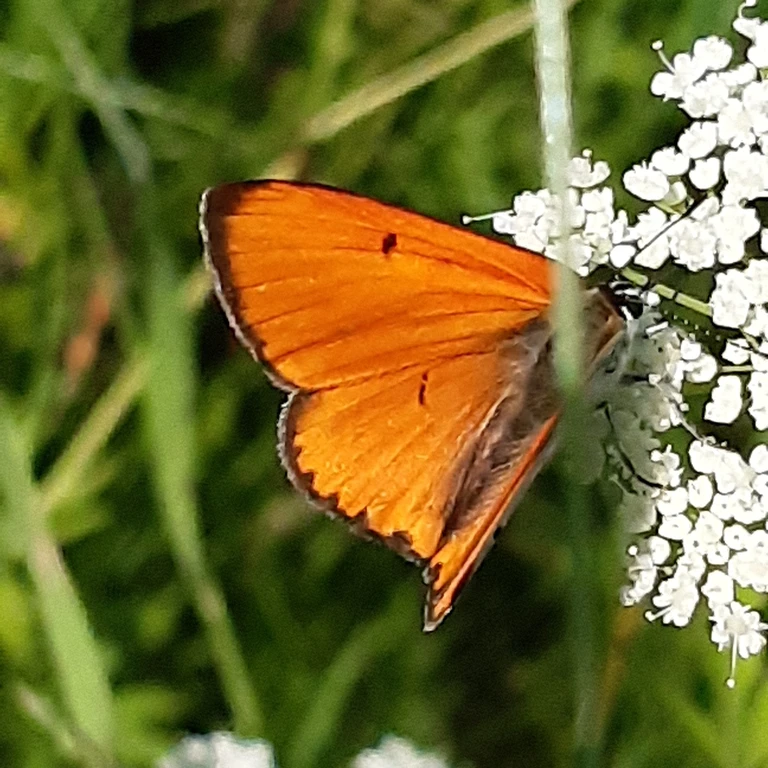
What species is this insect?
Lycaena dispar
